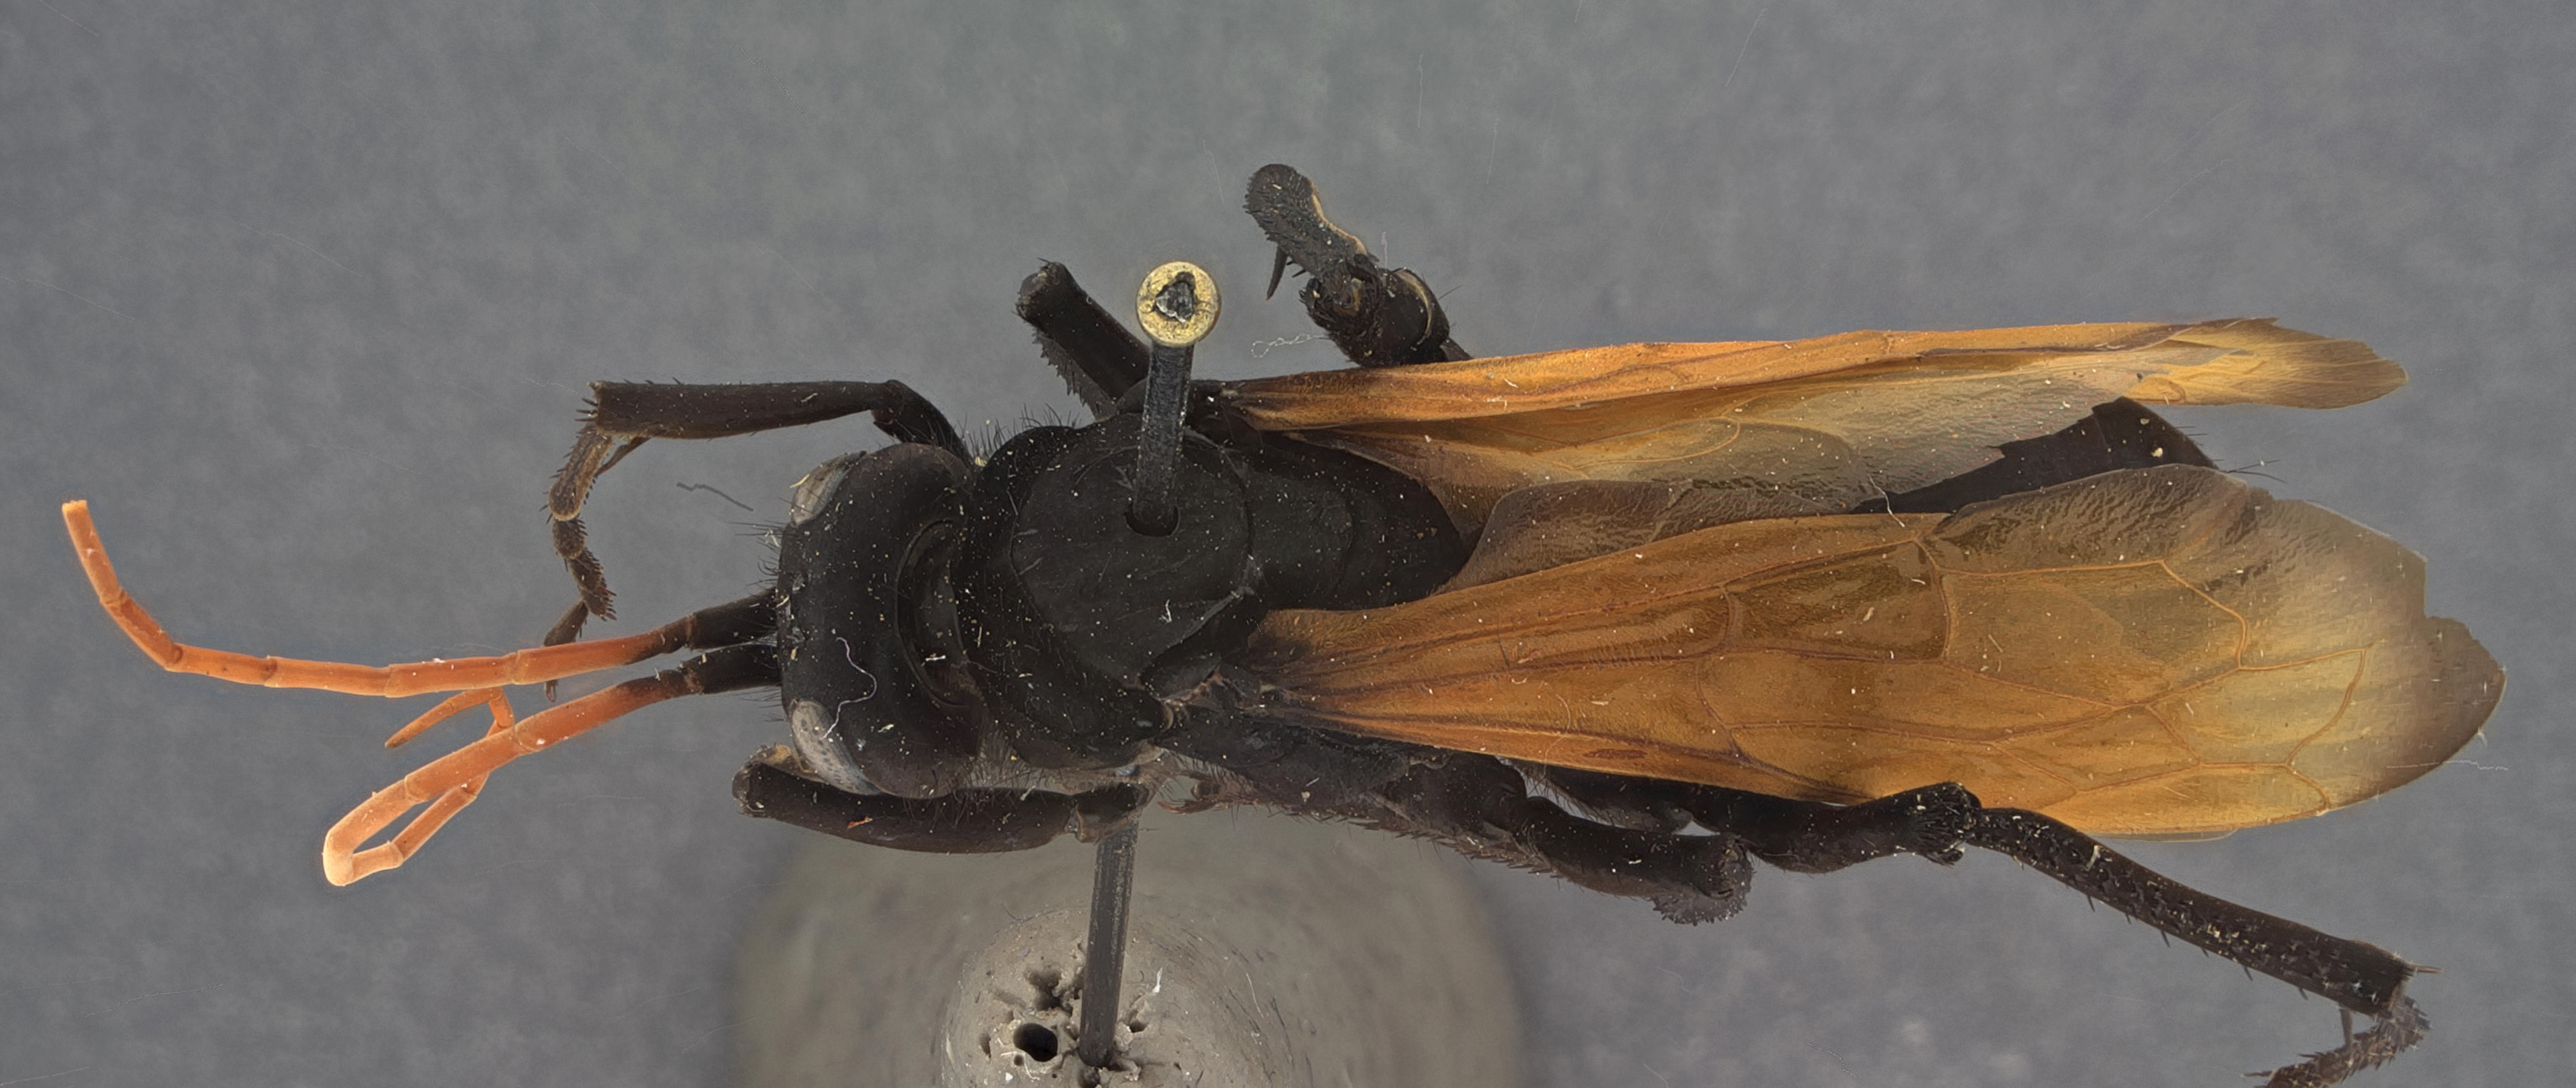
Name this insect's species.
Priocnemioides unifasciatus
